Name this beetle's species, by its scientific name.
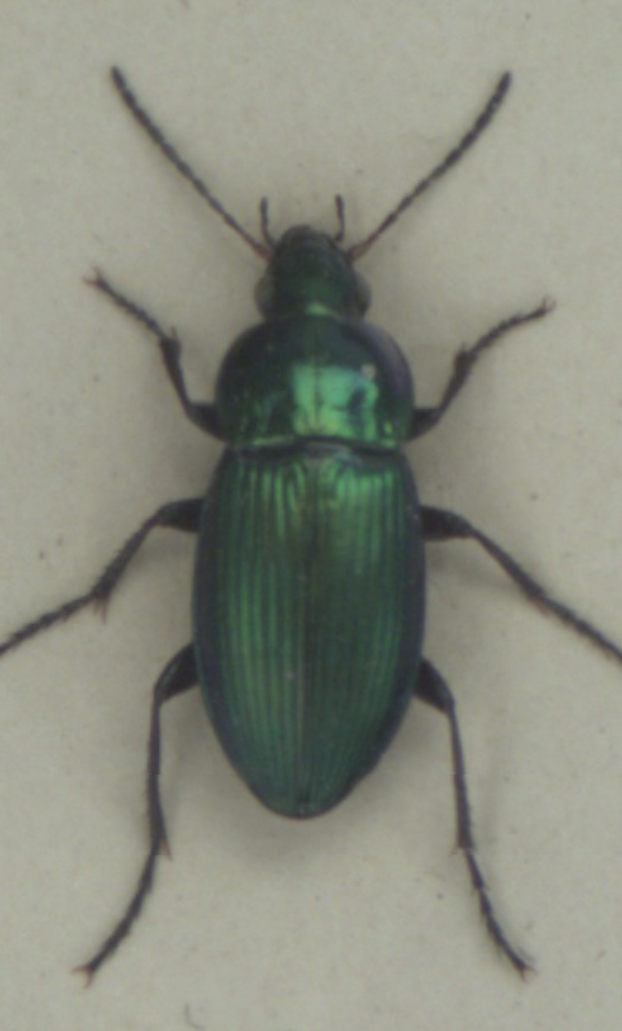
Poecilus versicolor
